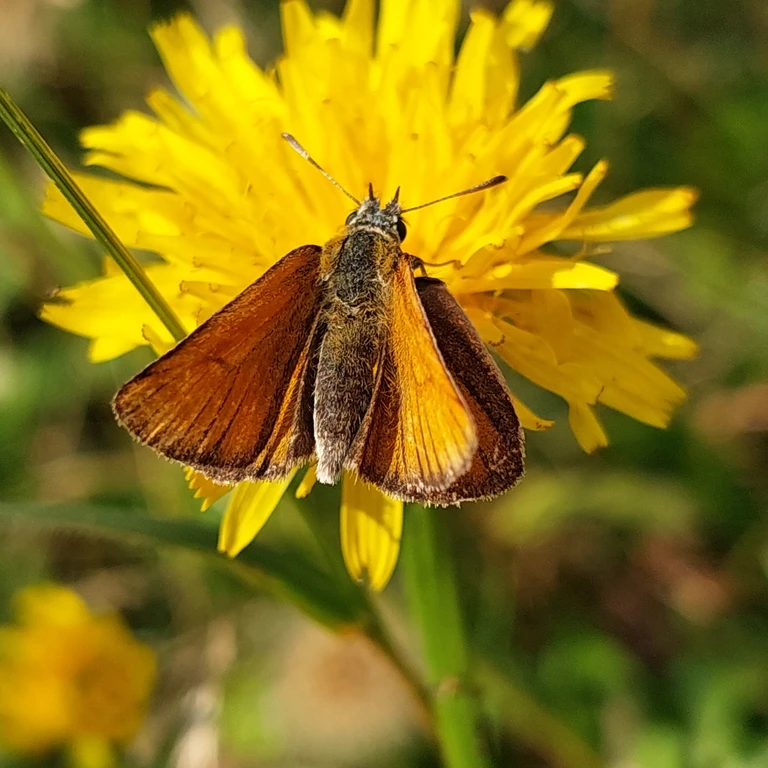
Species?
Thymelicus sylvestris
